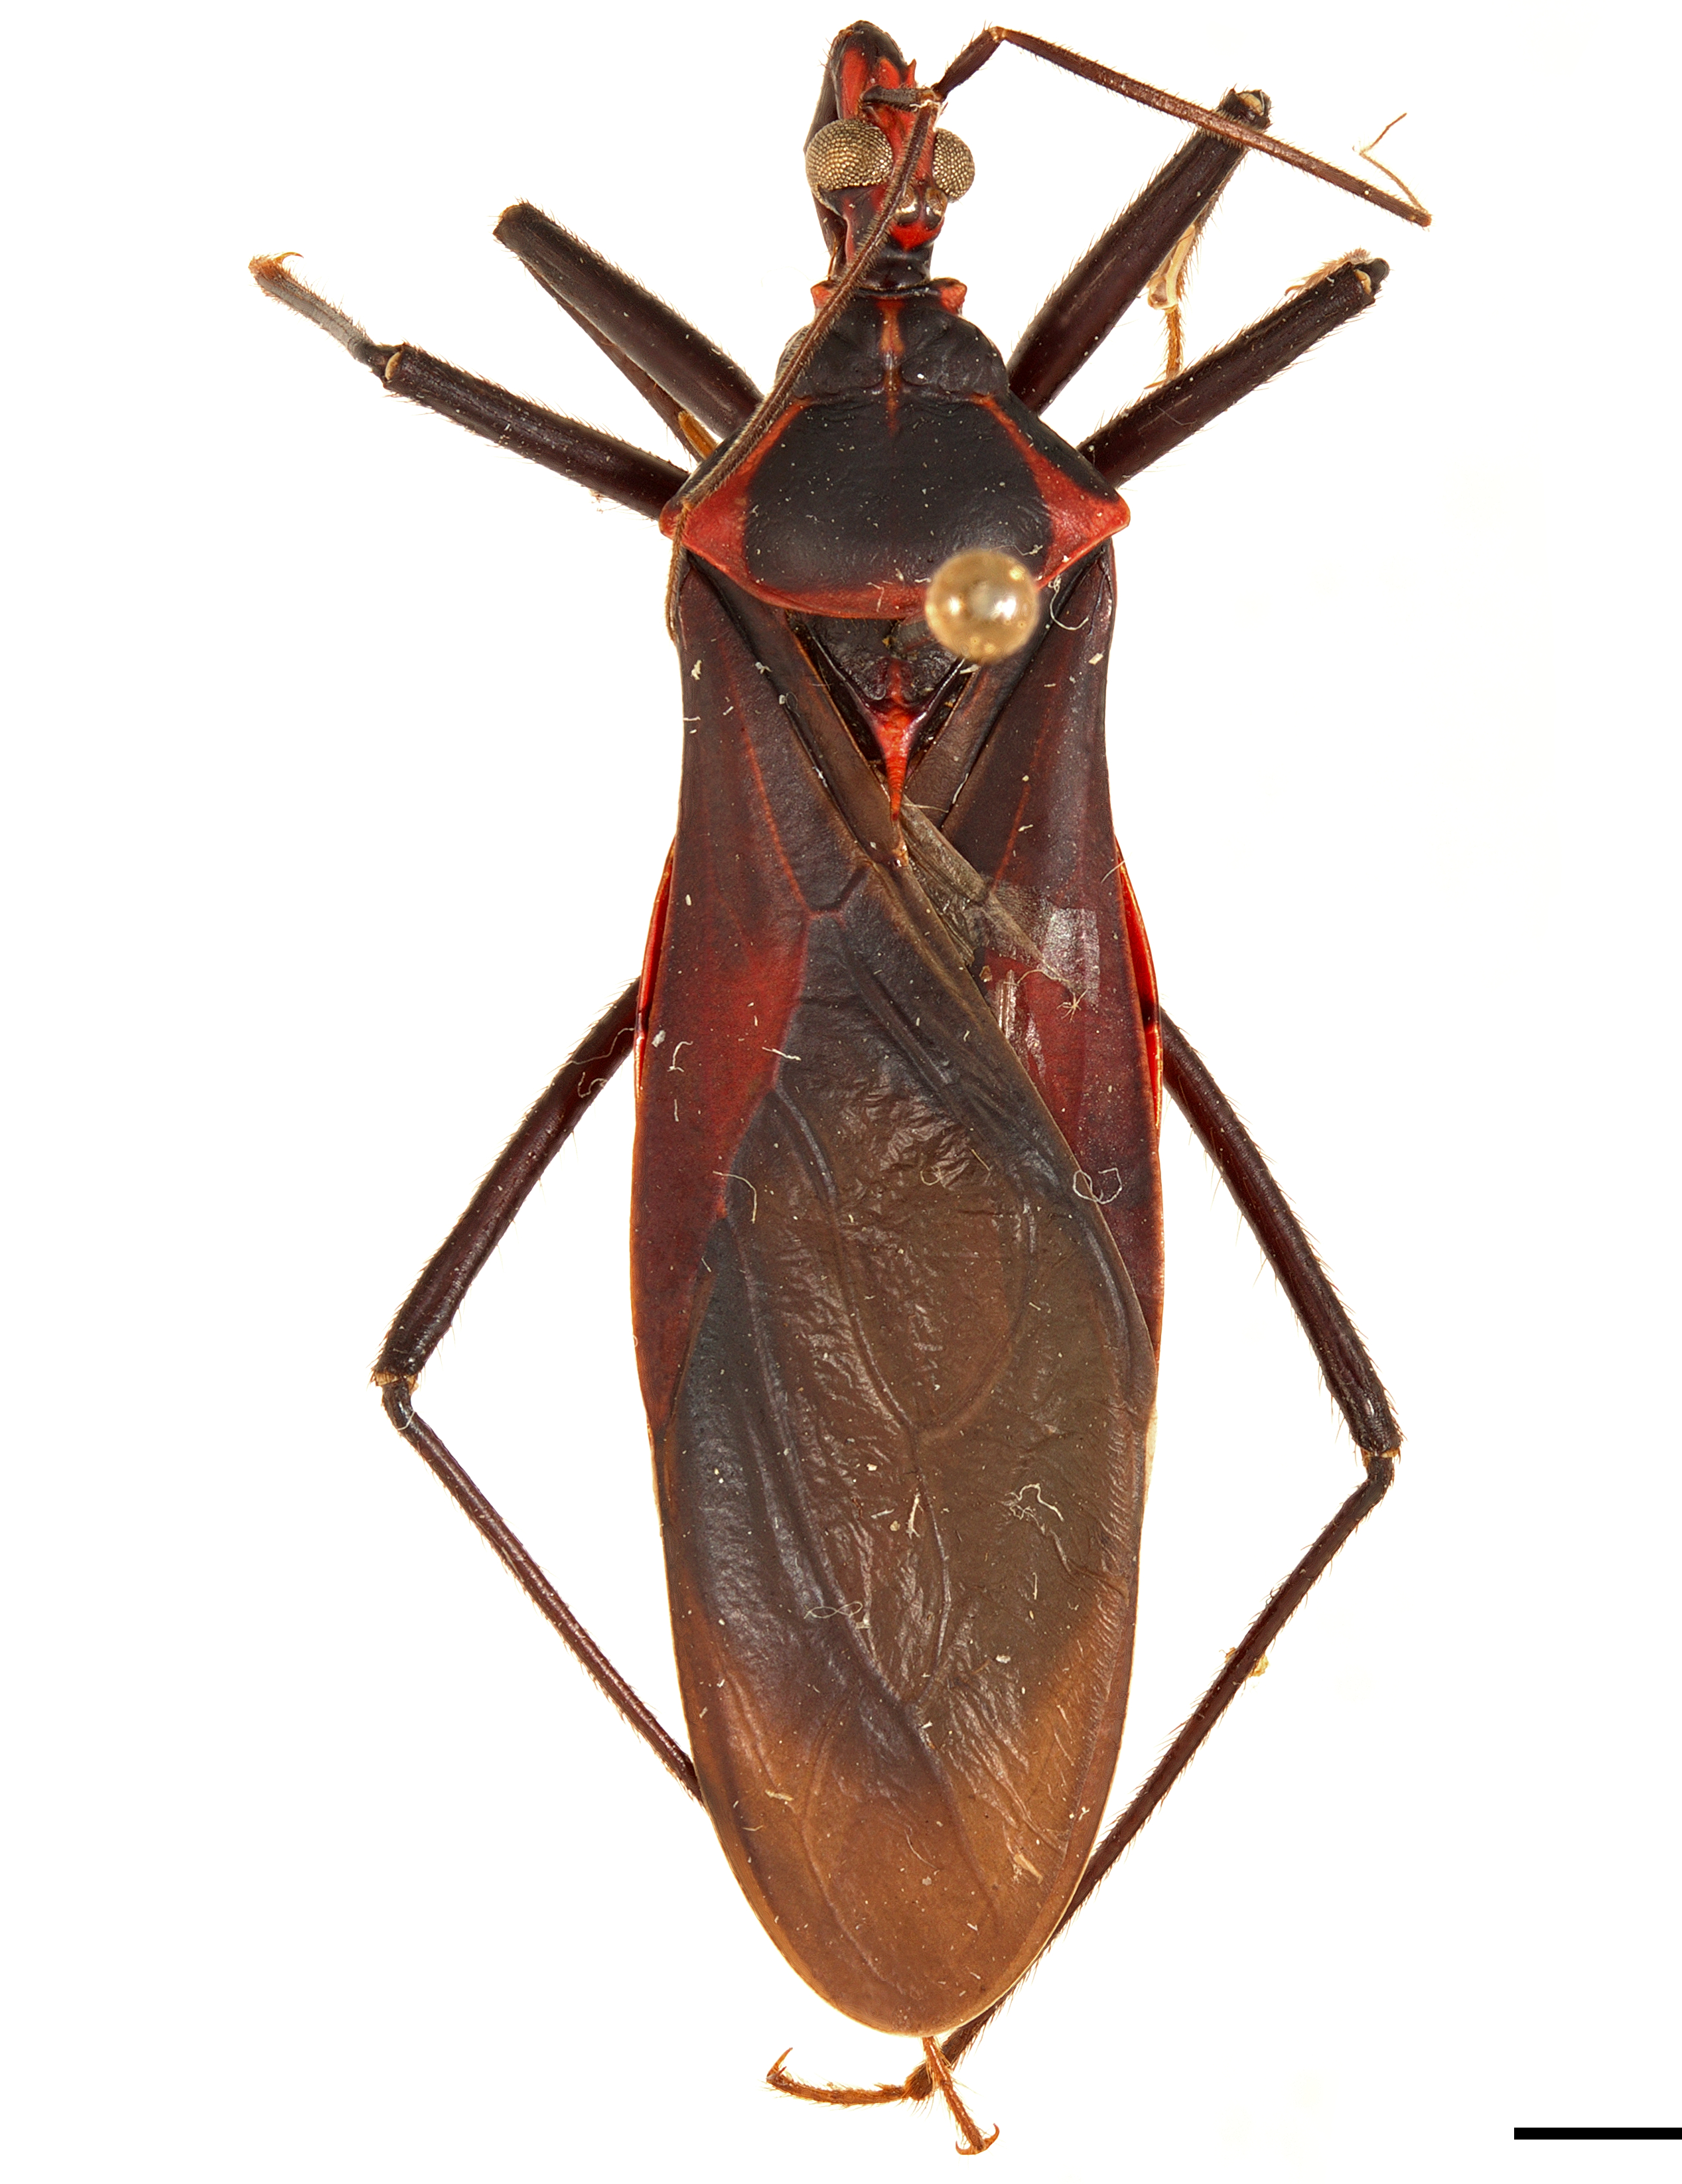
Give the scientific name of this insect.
Pseudozelurus scabrosum
